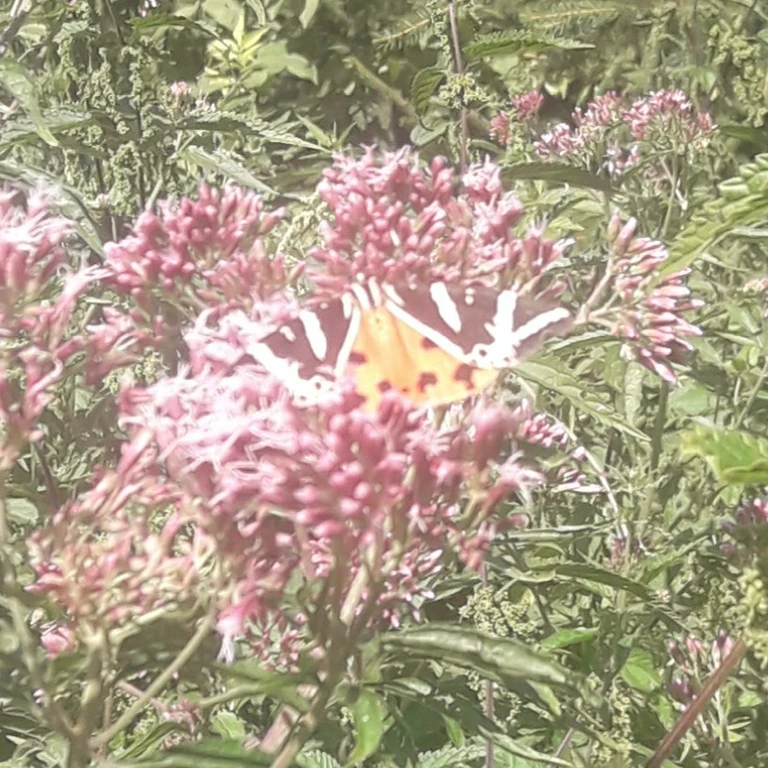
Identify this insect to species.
Euplagia quadripunctaria
